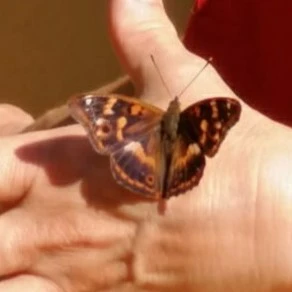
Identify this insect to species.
Apatura ilia
